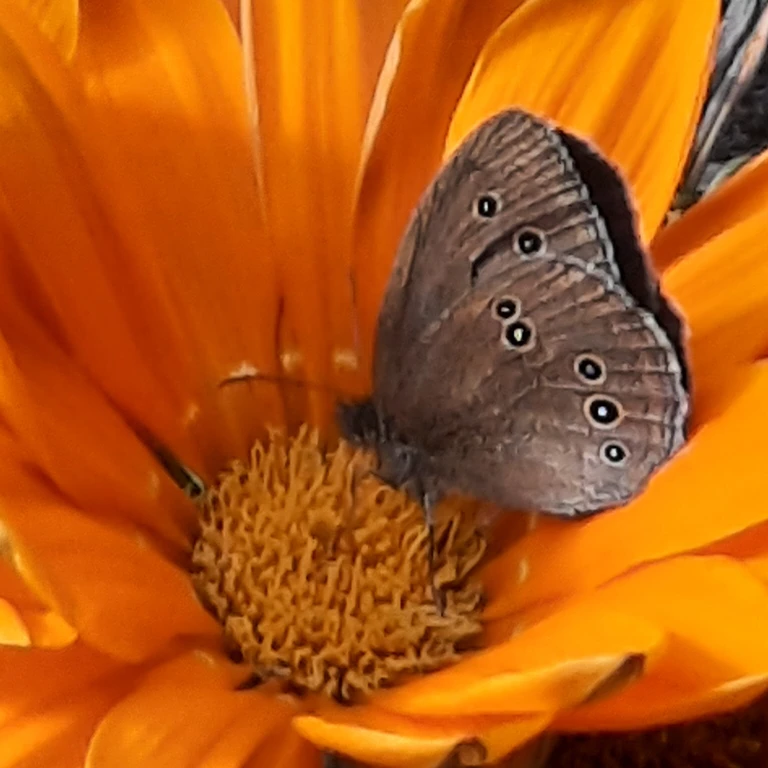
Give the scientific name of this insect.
Aphantopus hyperantus
